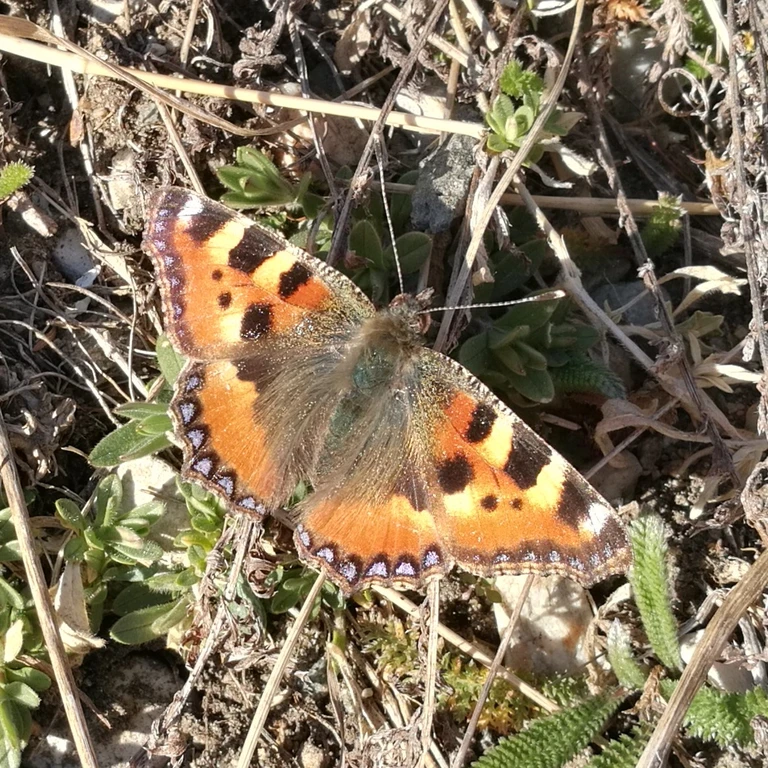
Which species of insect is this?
Aglais urticae
